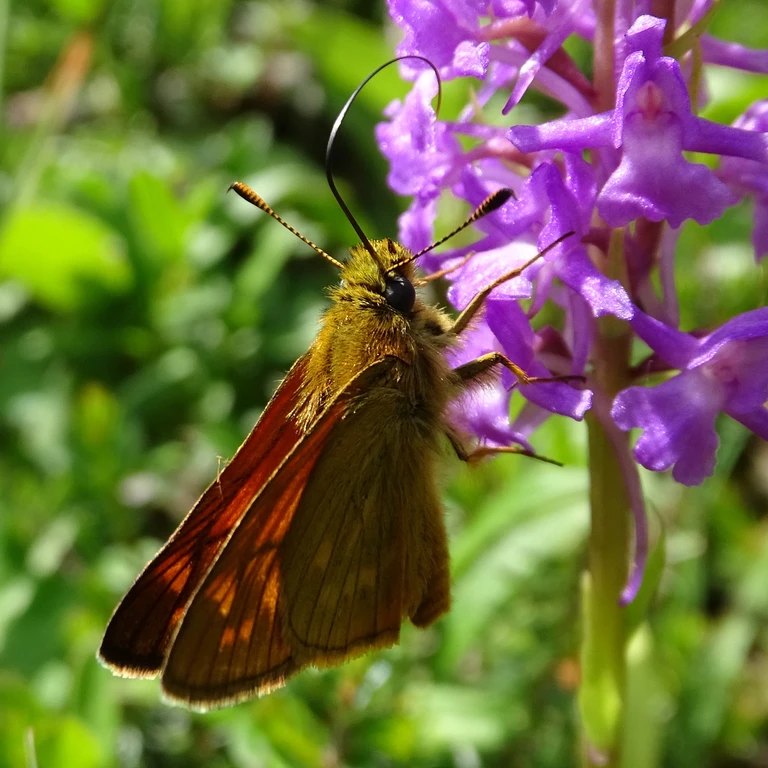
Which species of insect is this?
Ochlodes sylvanus (also Ochlodes venata)
